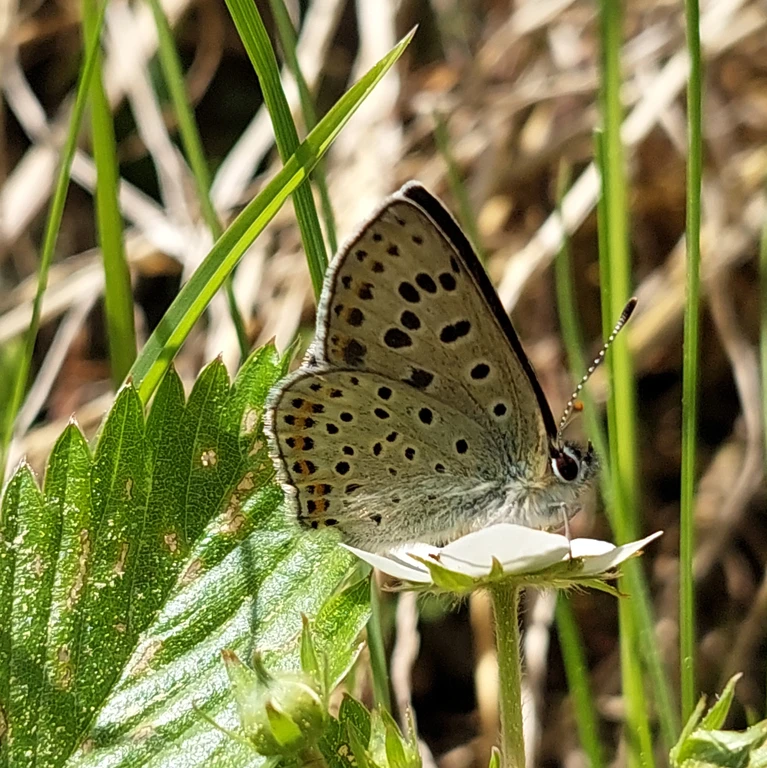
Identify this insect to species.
Lycaena tityrus (also Loweia tityrus)
